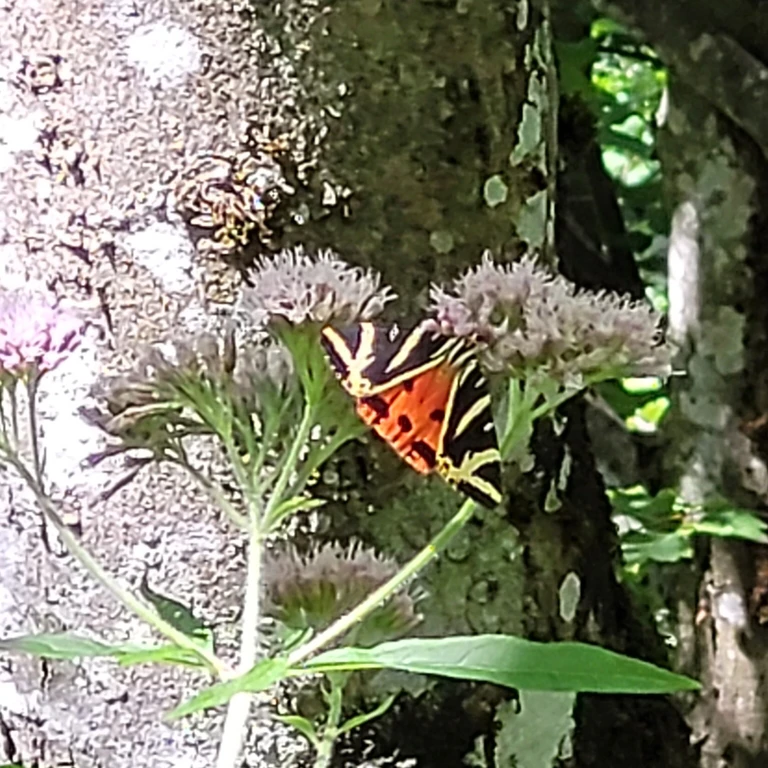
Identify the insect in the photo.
Euplagia quadripunctaria
